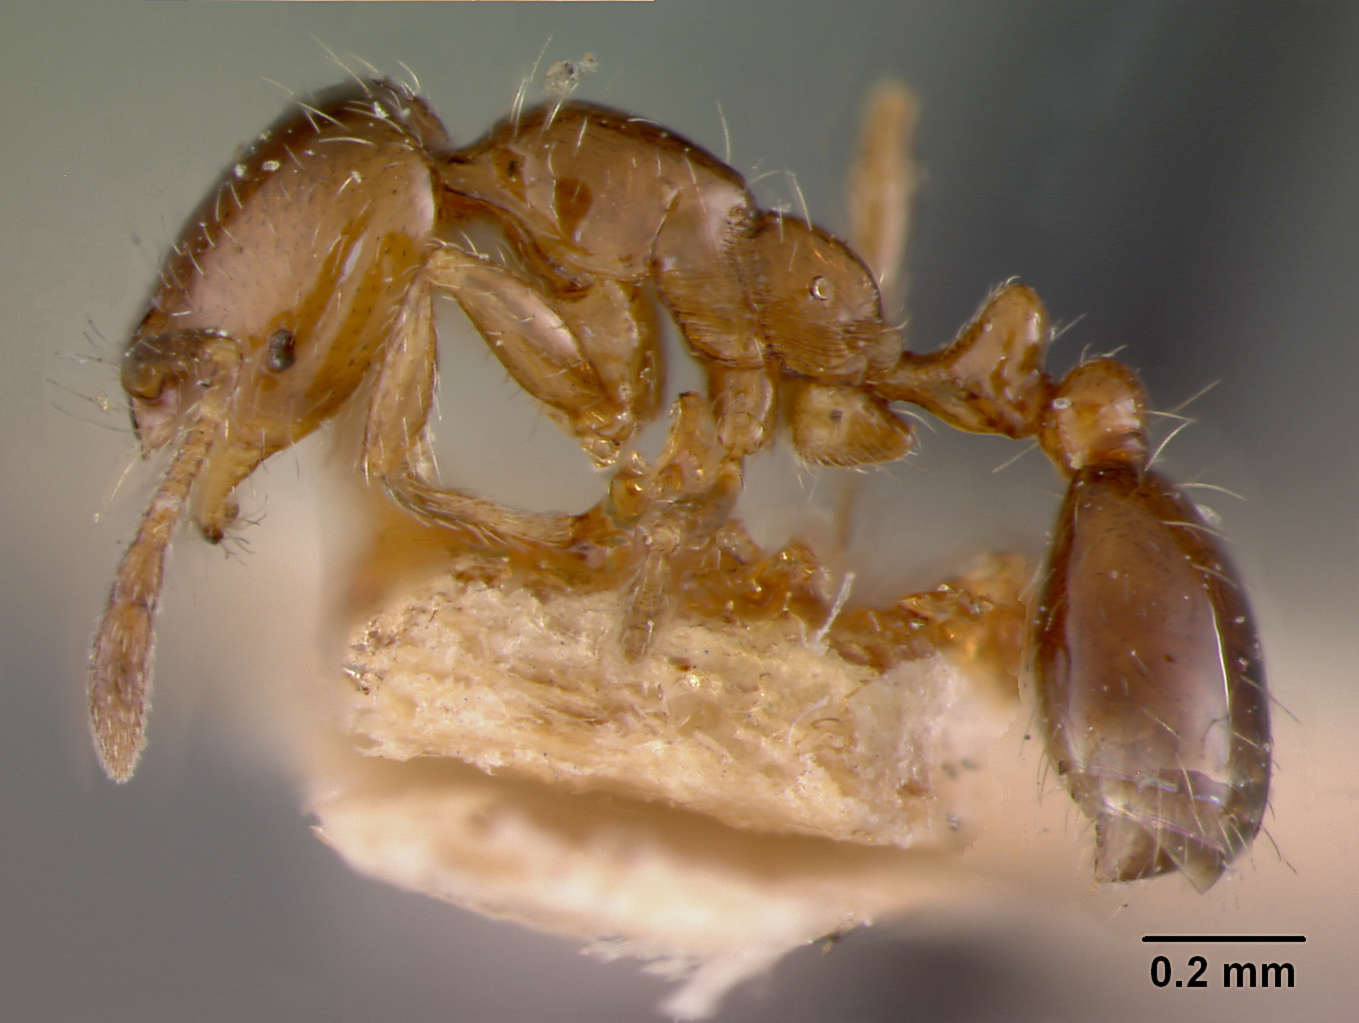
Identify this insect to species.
Solenopsis latastei
